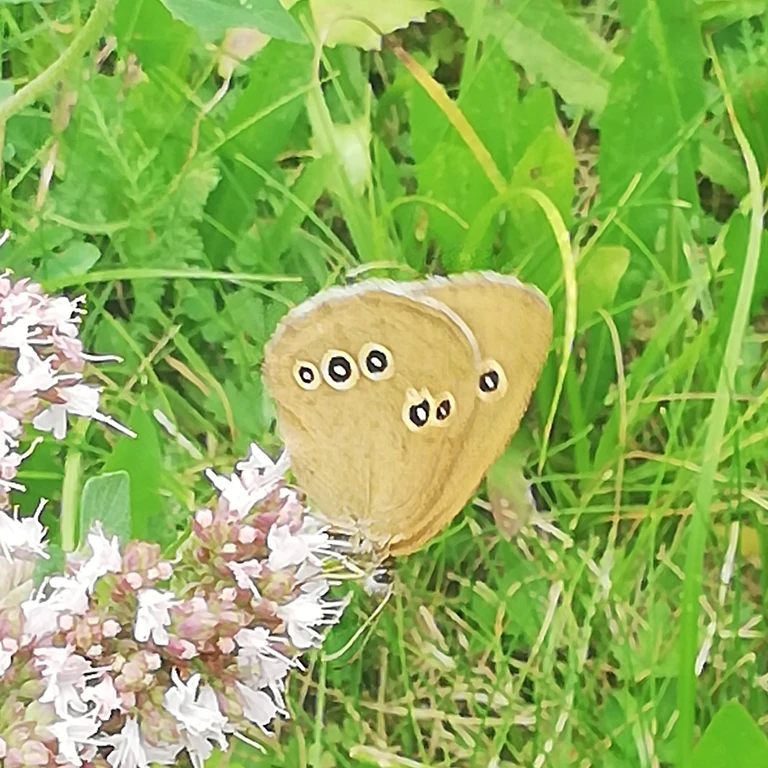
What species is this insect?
Aphantopus hyperantus
